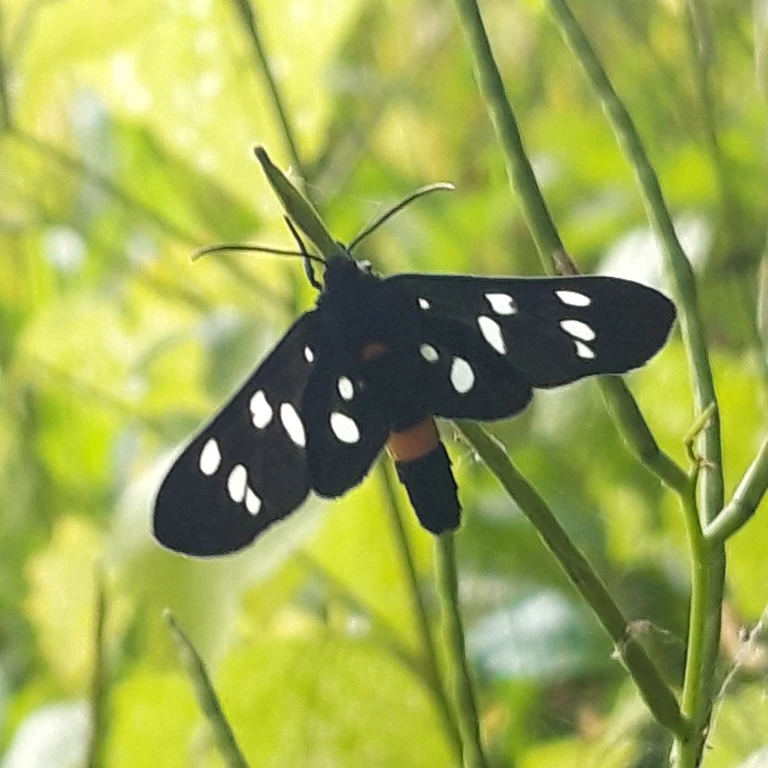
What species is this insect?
Amata phegea
